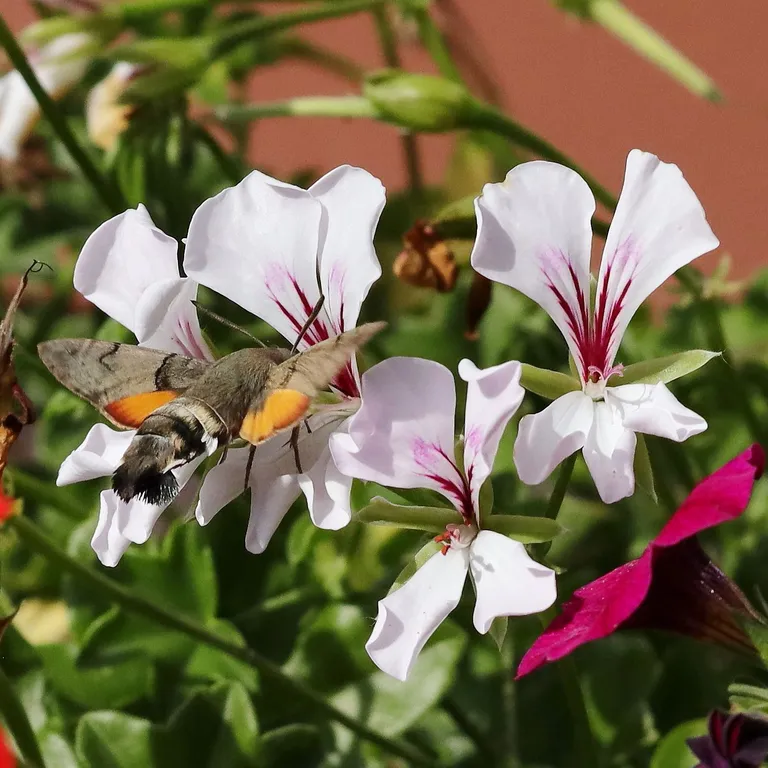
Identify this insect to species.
Macroglossum stellatarum
